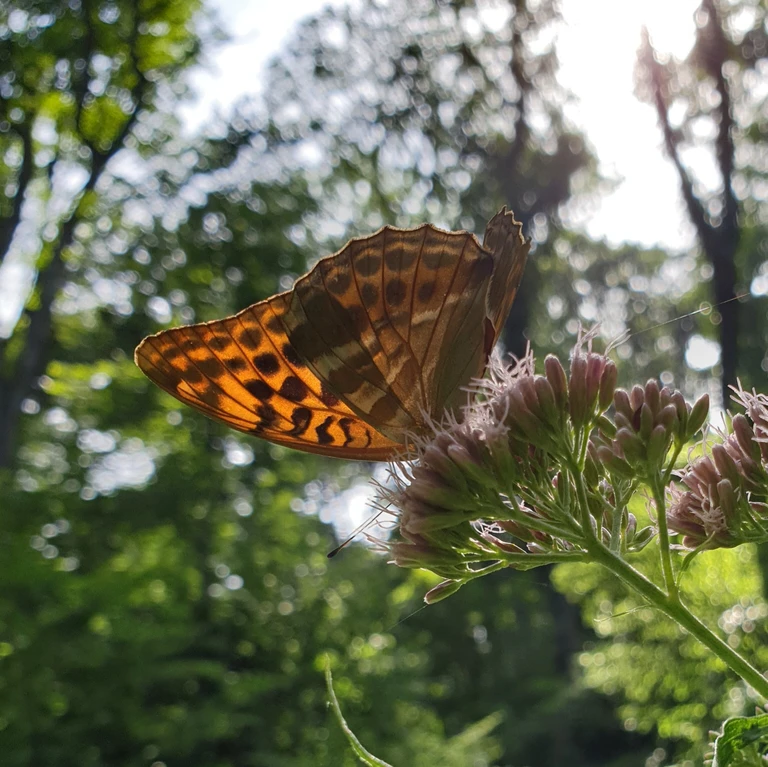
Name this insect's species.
Argynnis paphia
